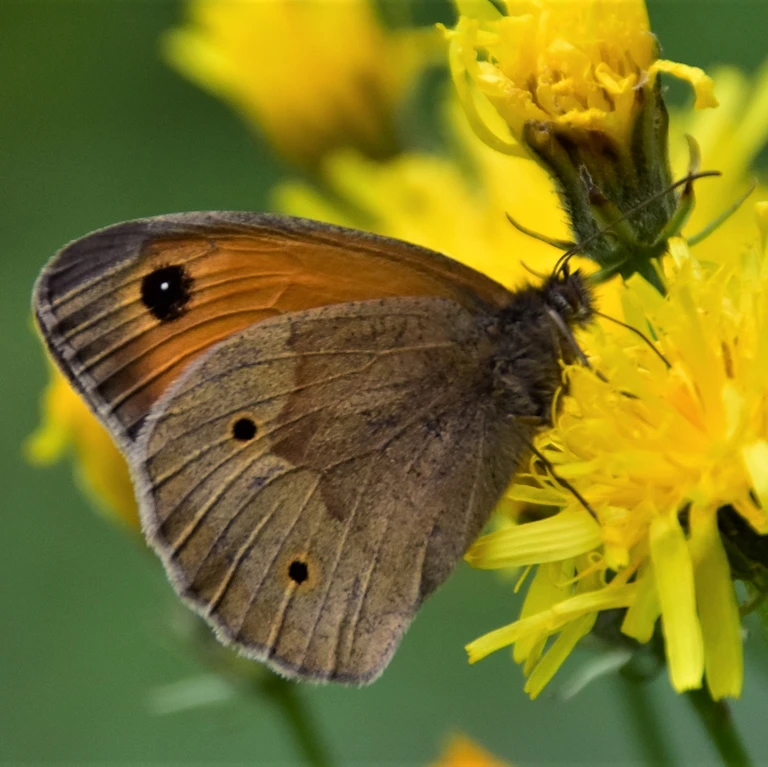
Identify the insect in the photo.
Maniola jurtina
